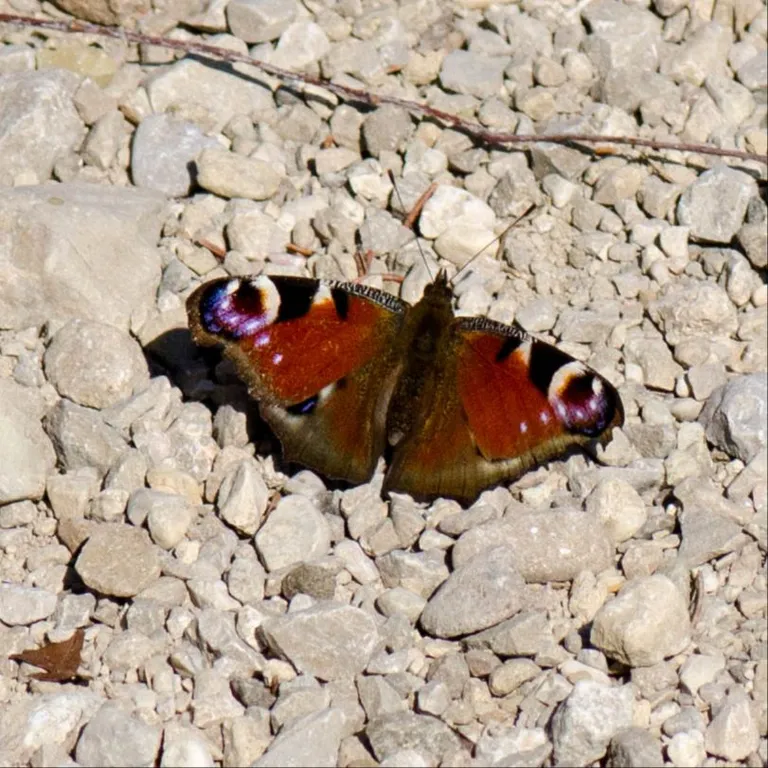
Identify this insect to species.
Aglais io
